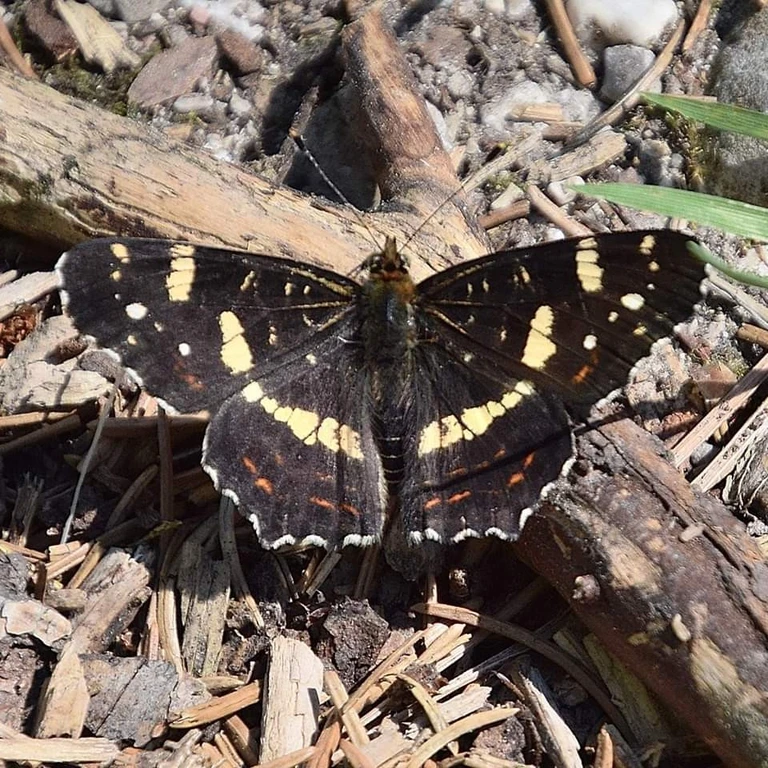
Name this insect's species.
Araschnia levana
